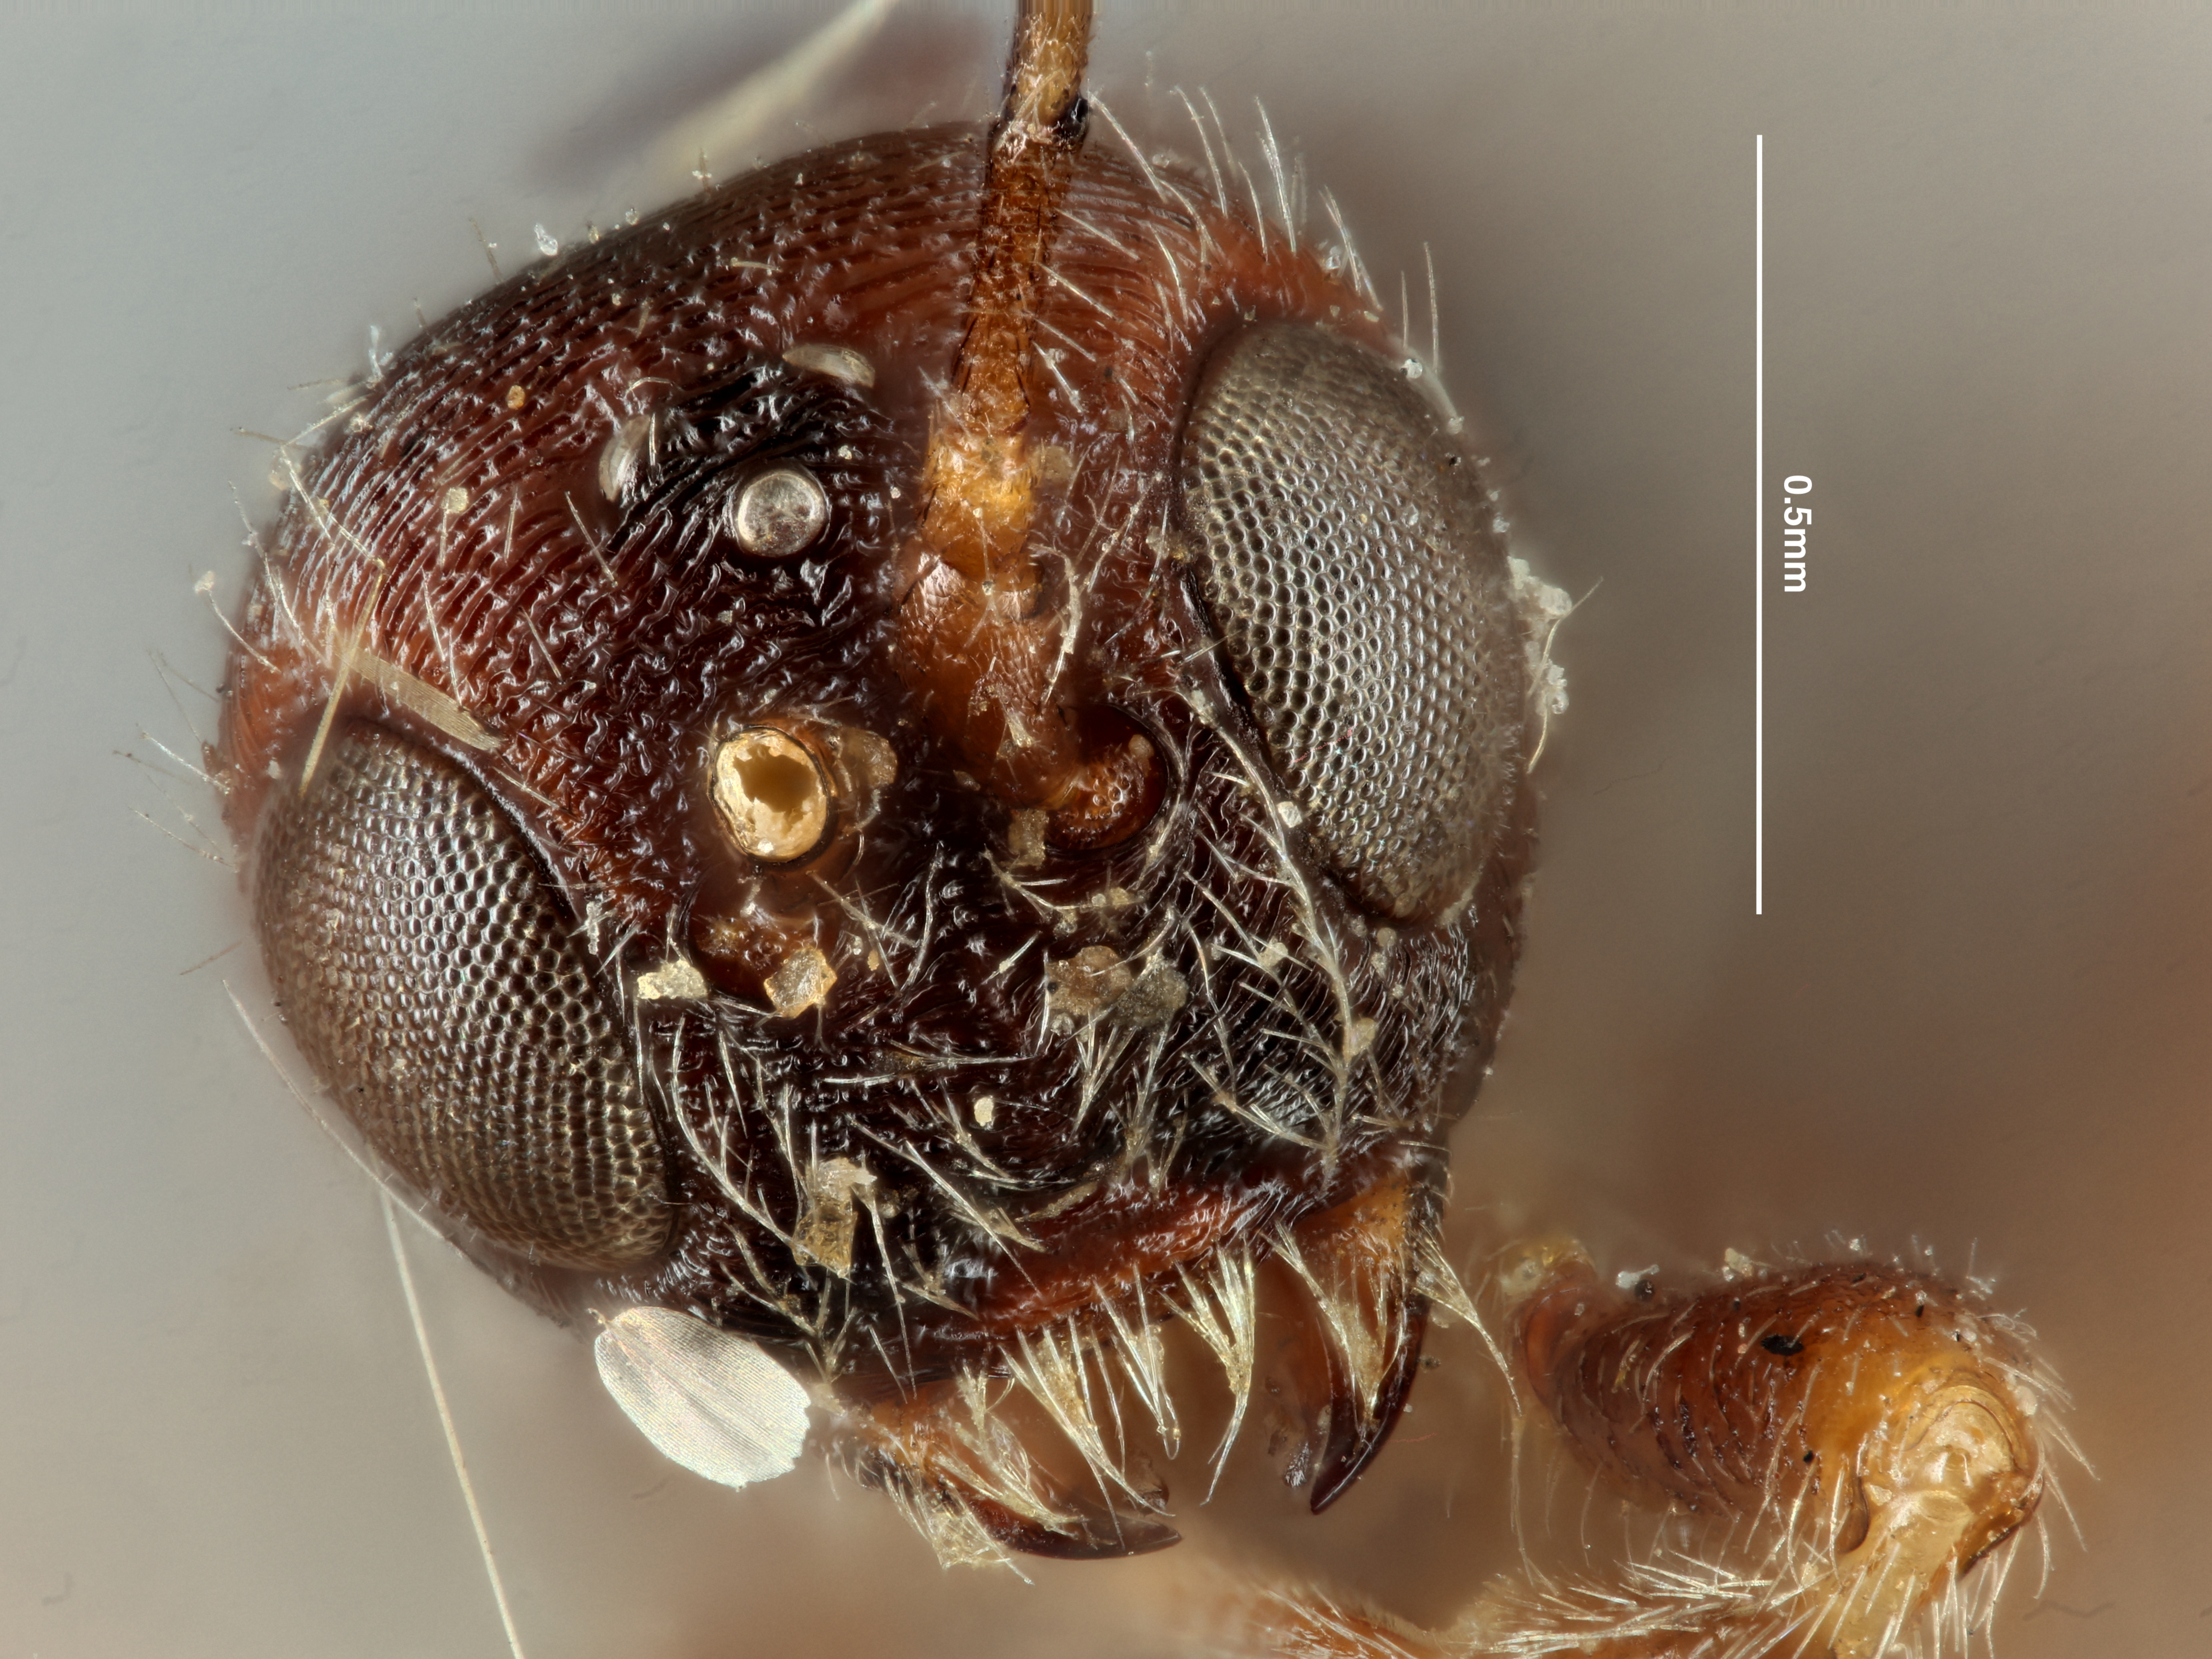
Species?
Heterospilus texanus
